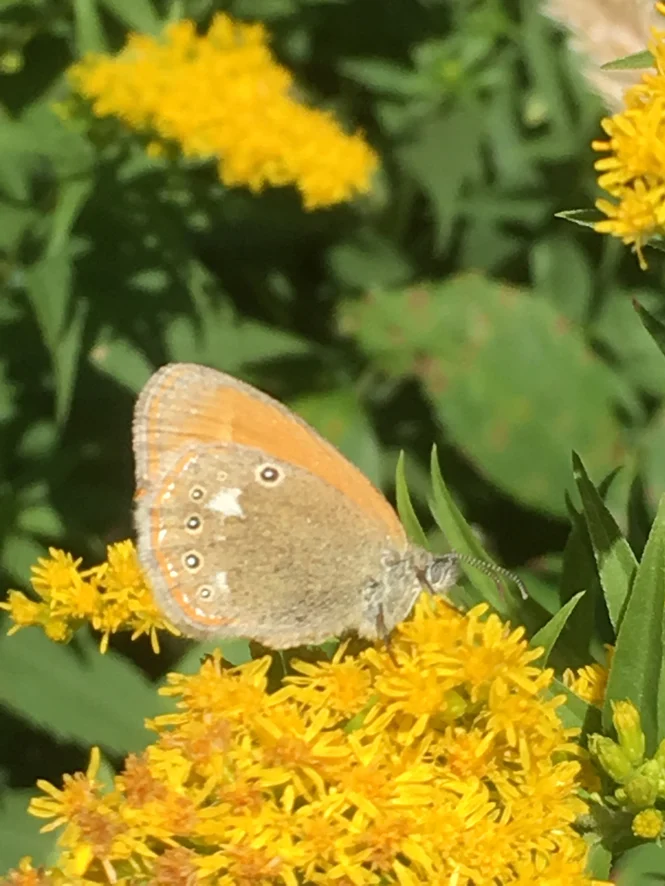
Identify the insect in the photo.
Coenonympha glycerion (also Coenonympha iphis)
